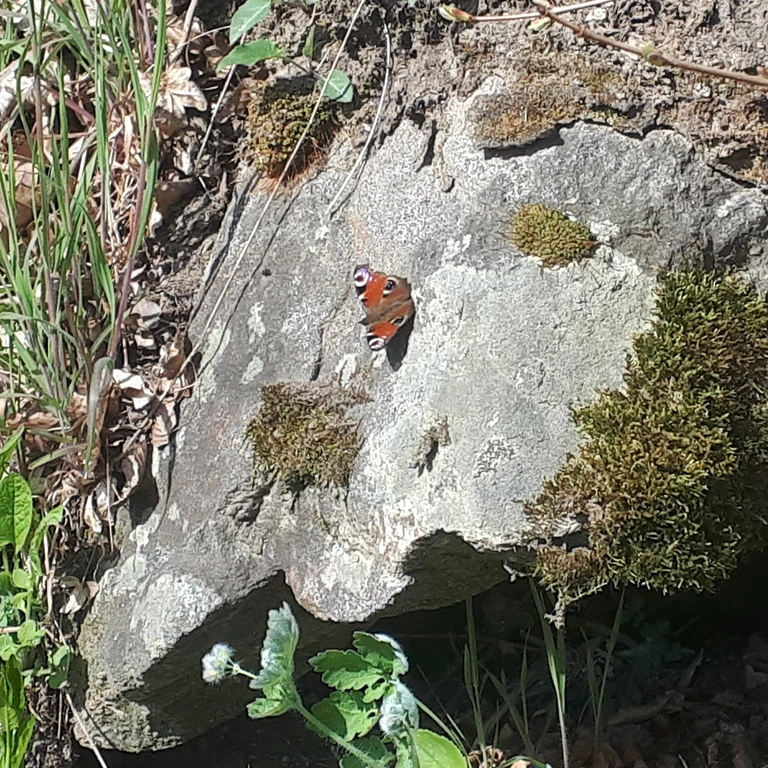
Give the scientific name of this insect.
Aglais io
